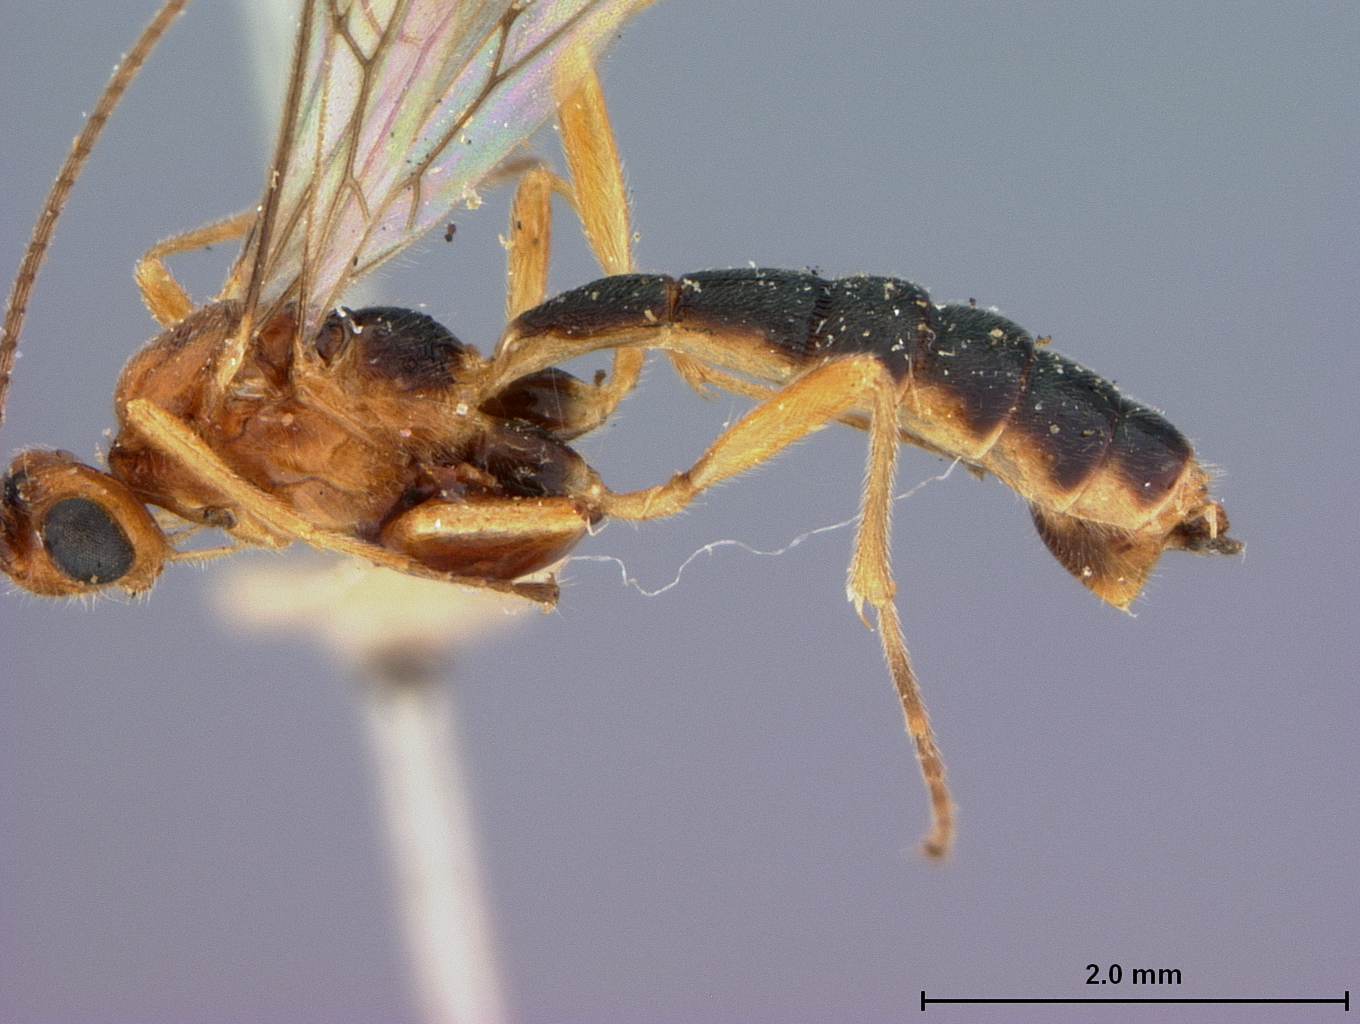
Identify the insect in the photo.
Colastomion abdominalis
